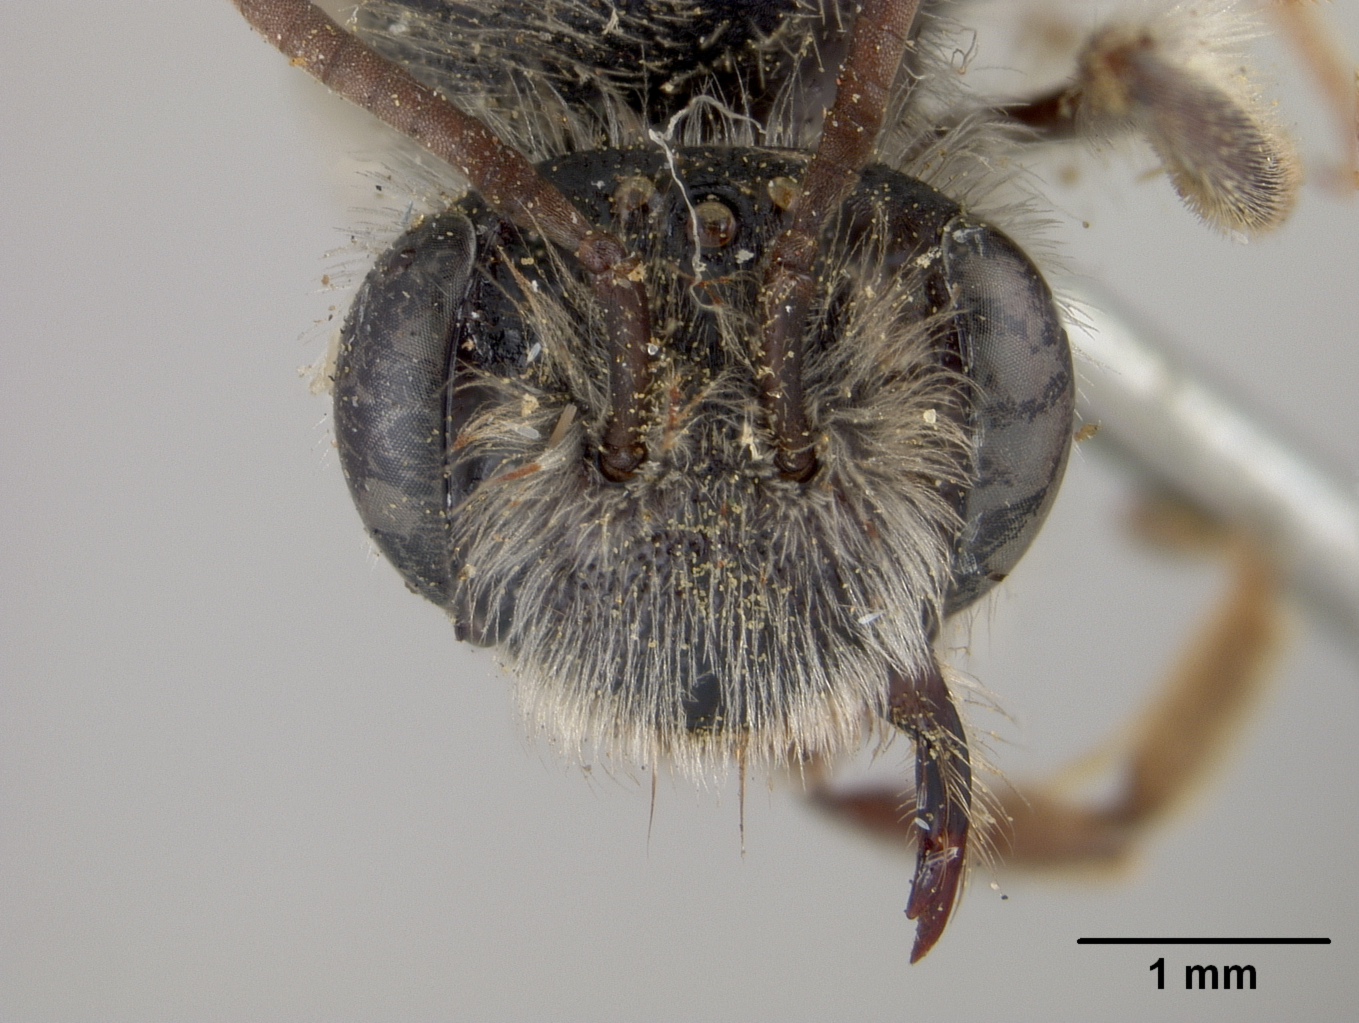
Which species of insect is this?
Andrena semipunctata
